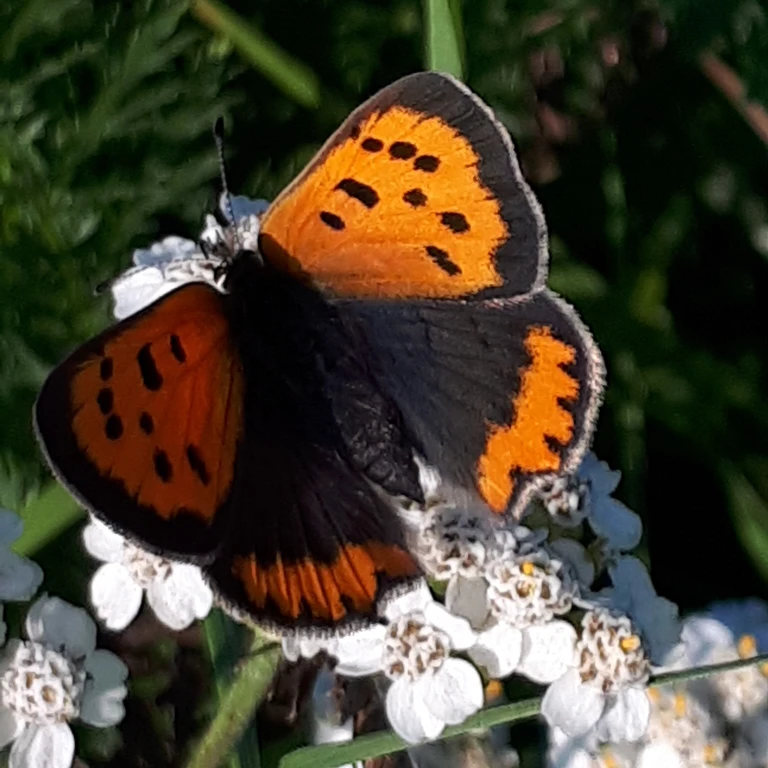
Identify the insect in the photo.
Lycaena phlaeas
